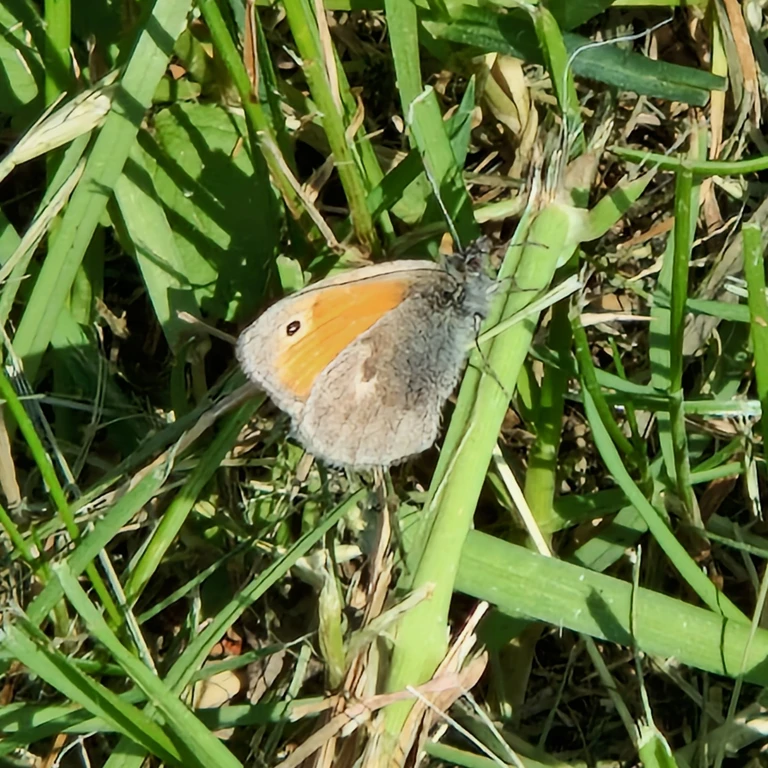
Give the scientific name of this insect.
Coenonympha pamphilus
